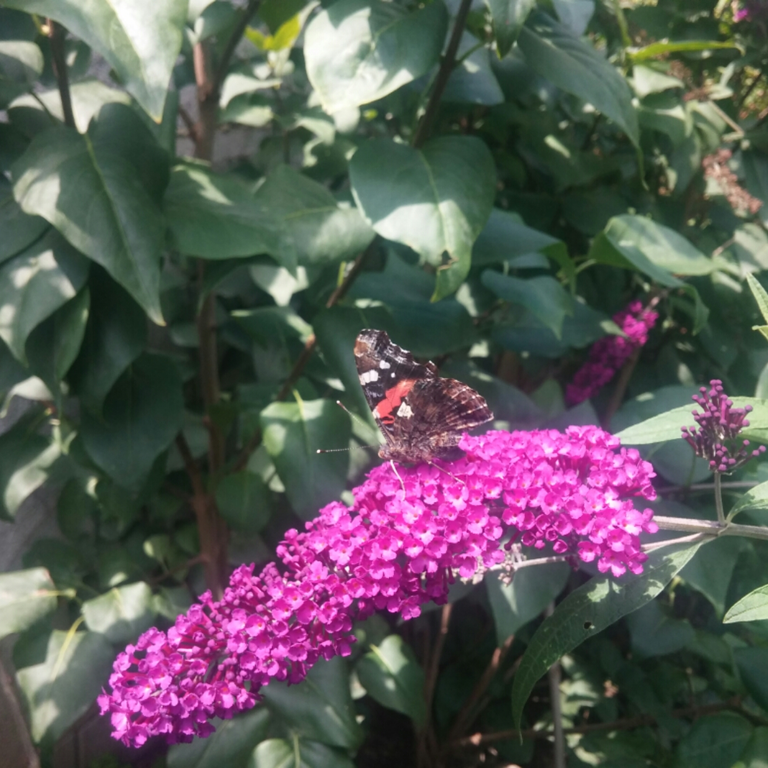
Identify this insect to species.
Vanessa atalanta
